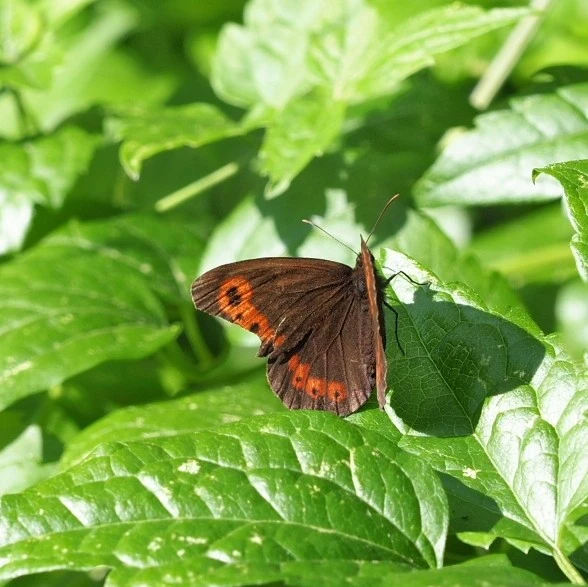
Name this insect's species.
Erebia ligea
